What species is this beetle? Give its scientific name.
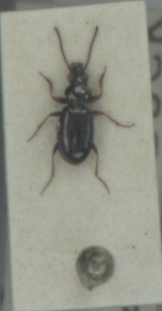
Bembidion lampros
